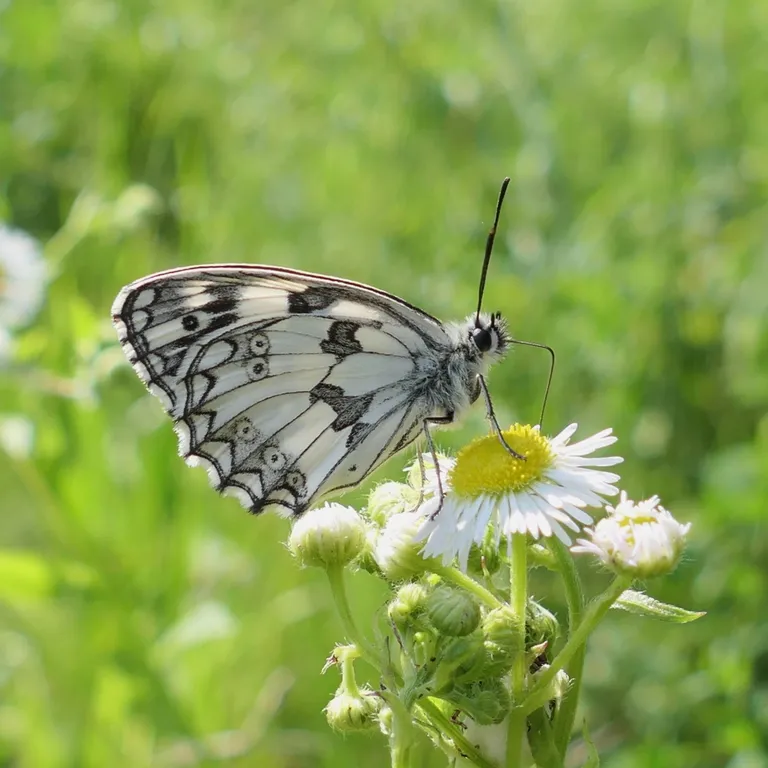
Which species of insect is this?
Melanargia galathea
